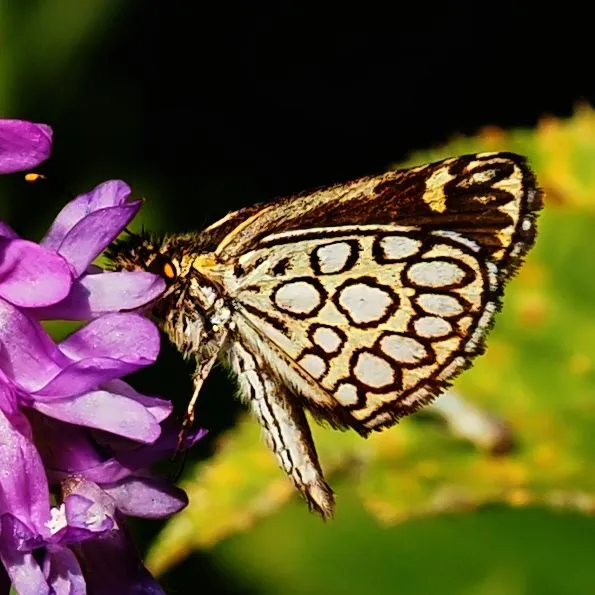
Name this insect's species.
Heteropterus morpheus
